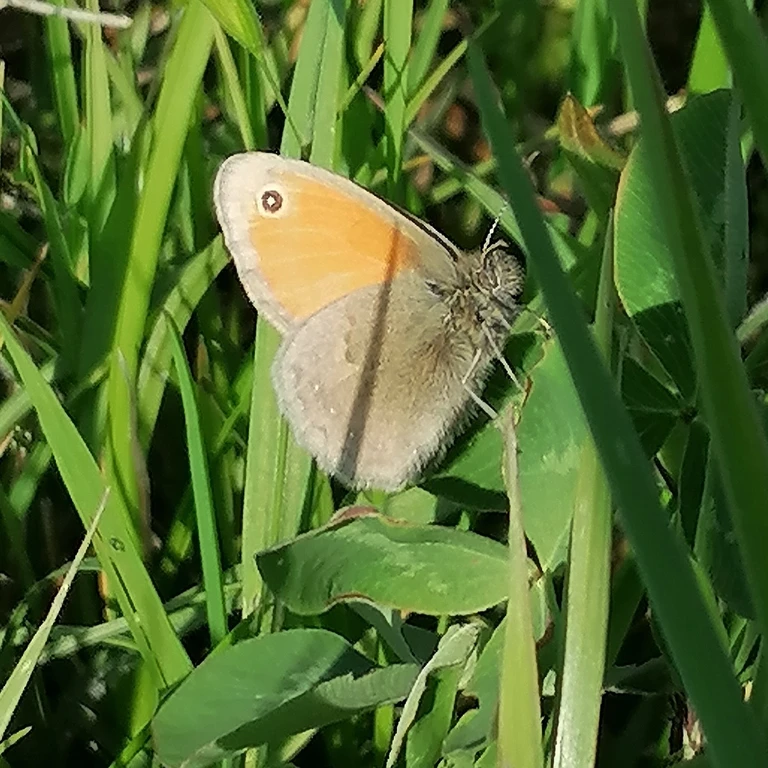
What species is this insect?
Coenonympha pamphilus
